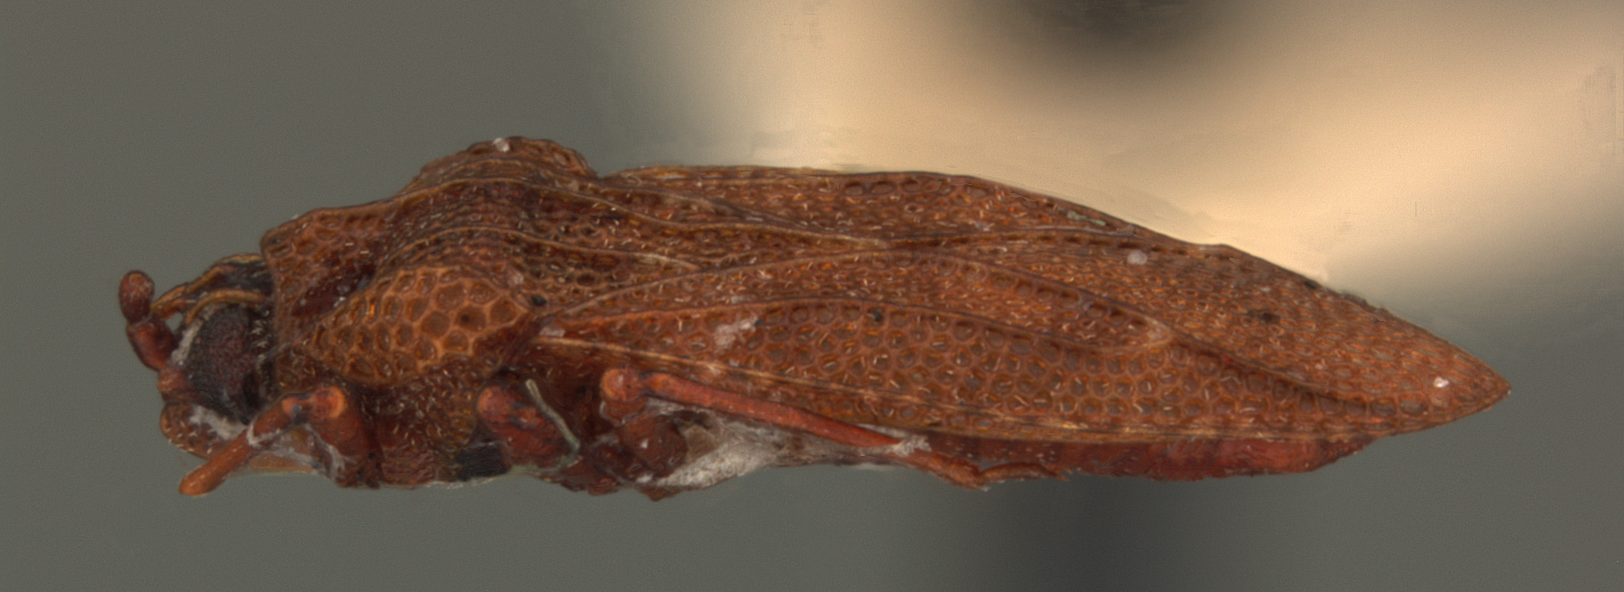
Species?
Physatocheila veteris
